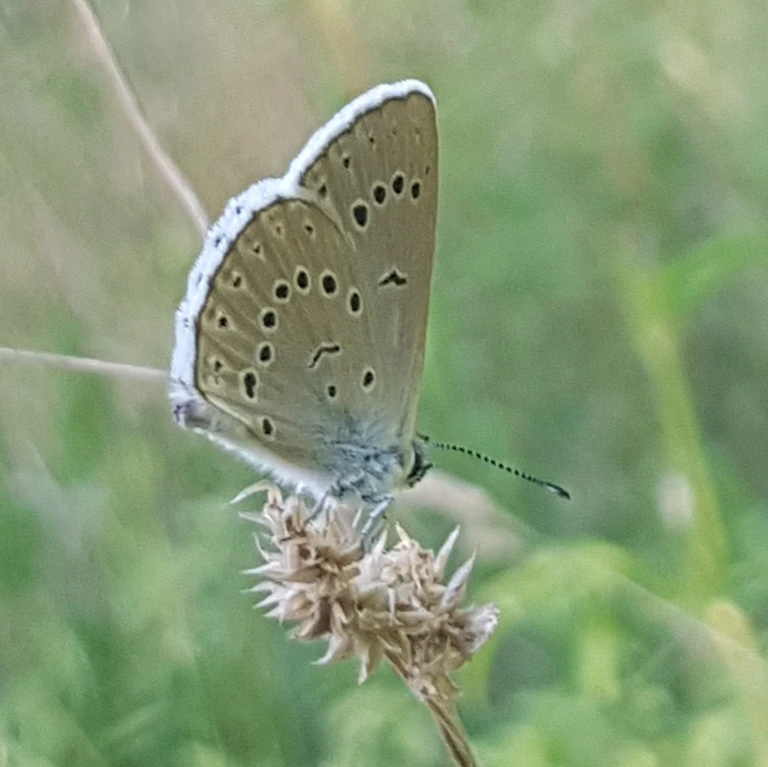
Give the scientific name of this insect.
Phengaris teleius
